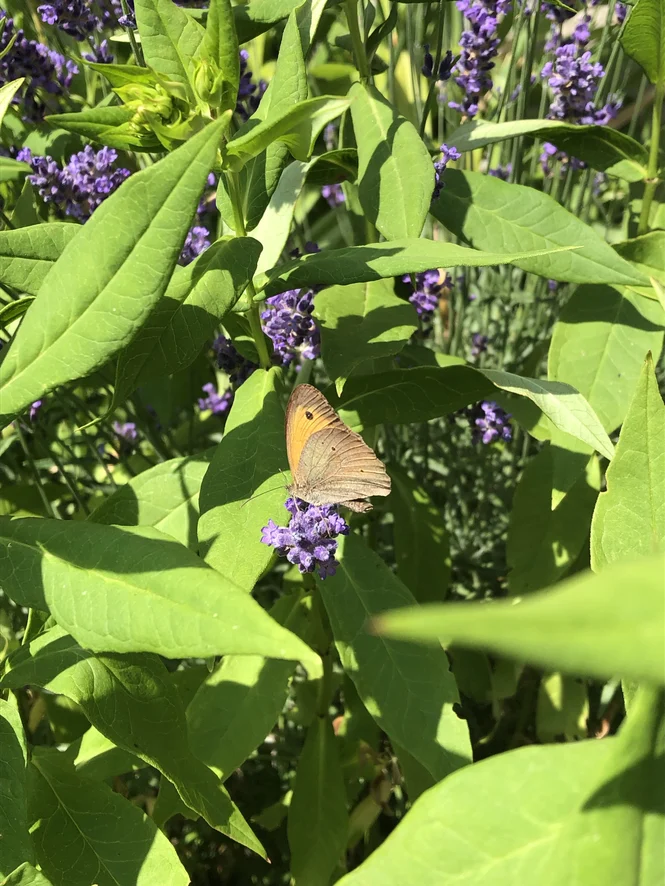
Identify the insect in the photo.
Maniola jurtina
